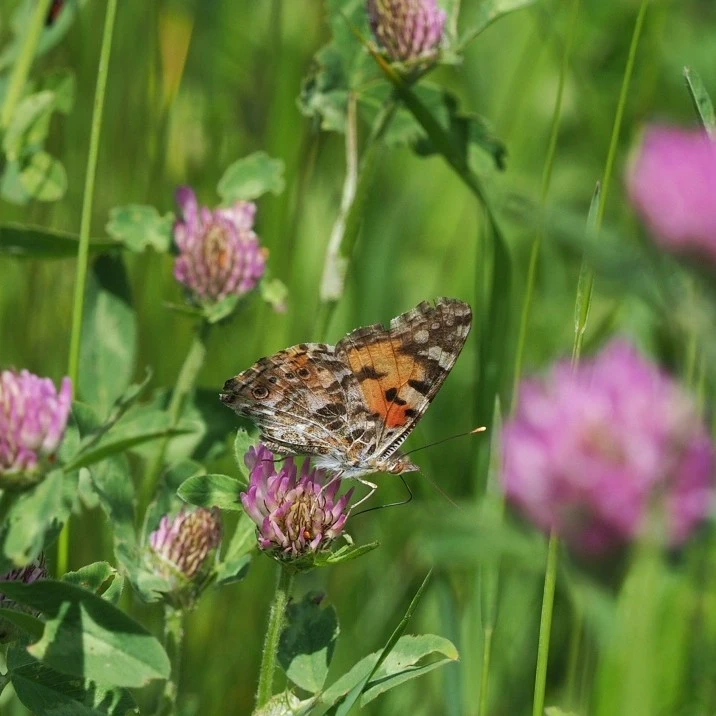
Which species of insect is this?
Vanessa cardui
